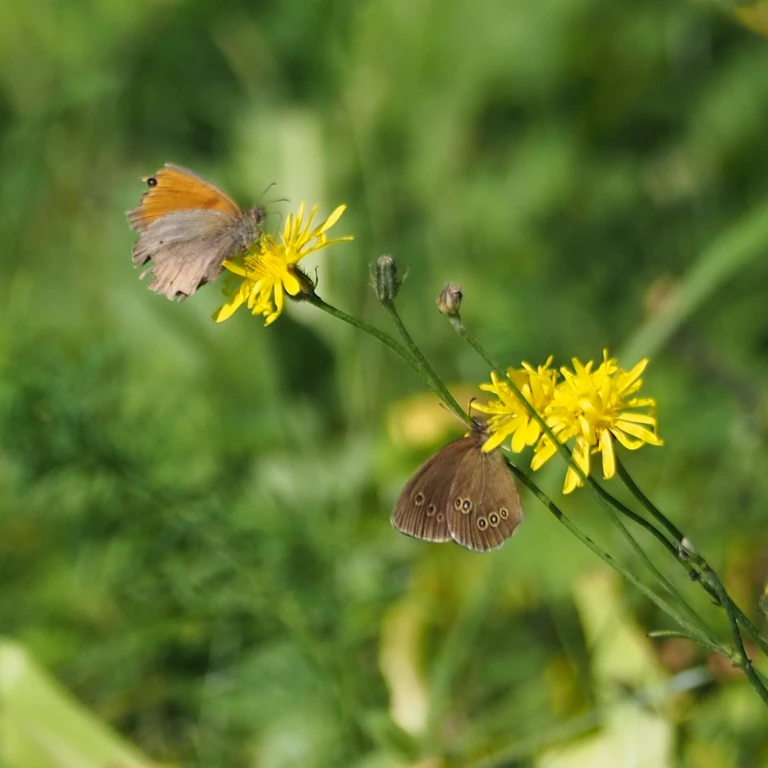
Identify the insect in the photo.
Maniola jurtina
